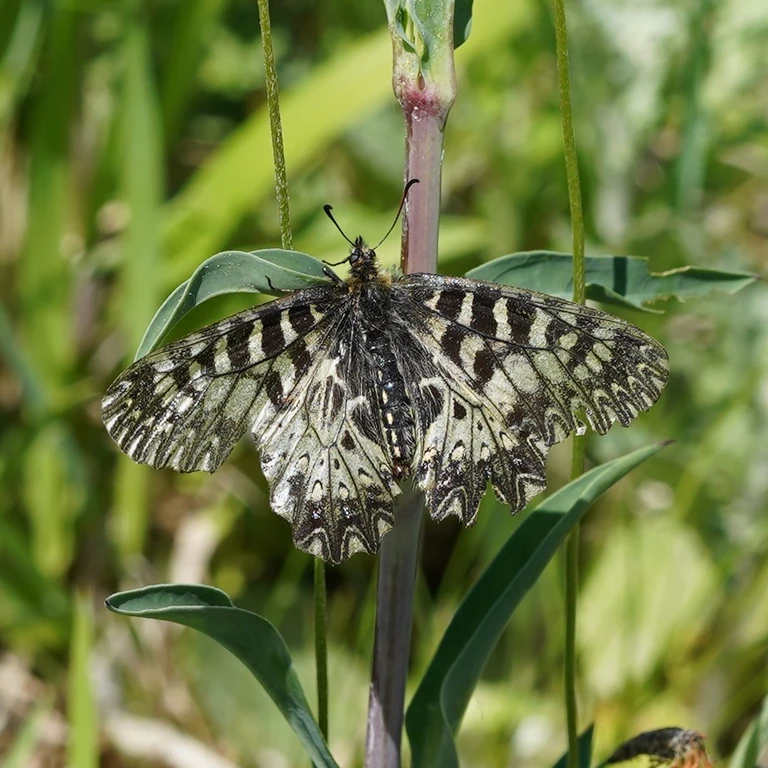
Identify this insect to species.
Zerynthia polyxena
